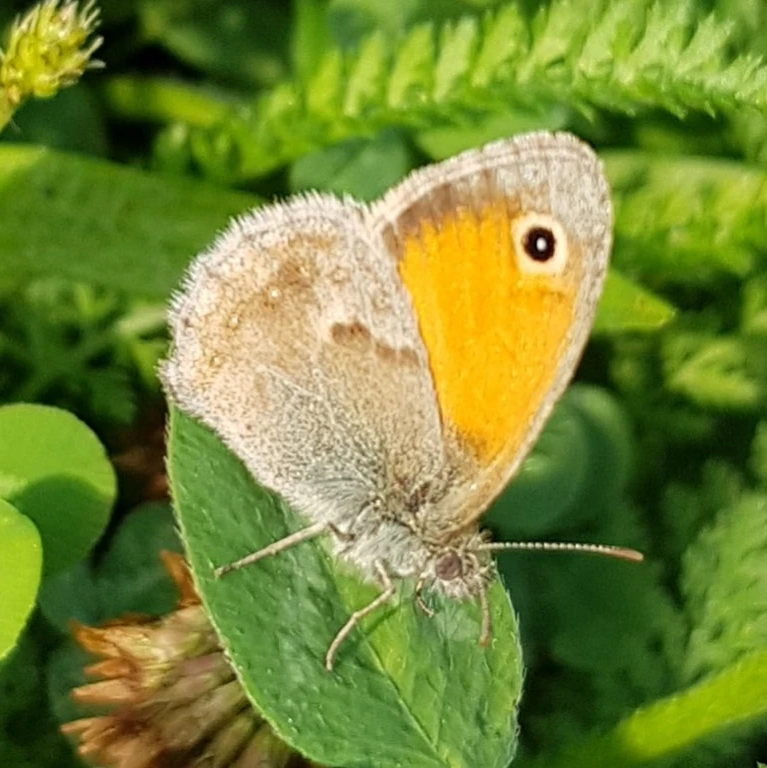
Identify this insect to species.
Coenonympha pamphilus
